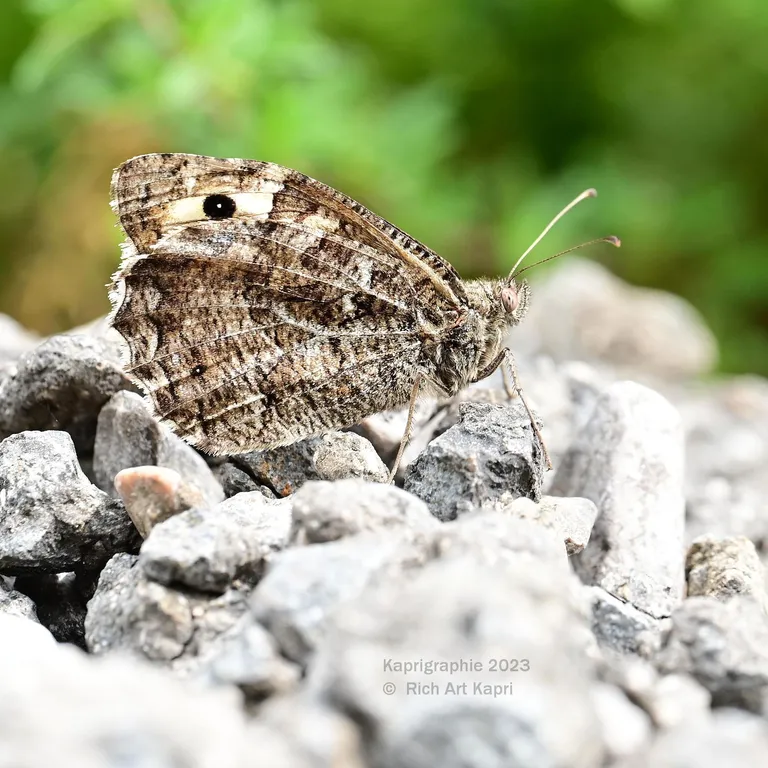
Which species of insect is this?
Hipparchia semele
